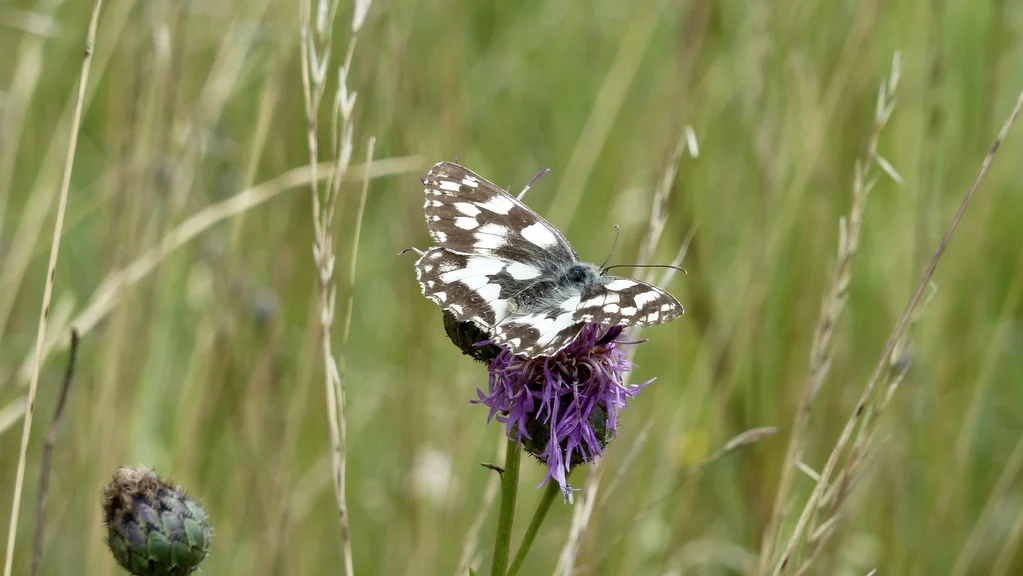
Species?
Melanargia galathea
